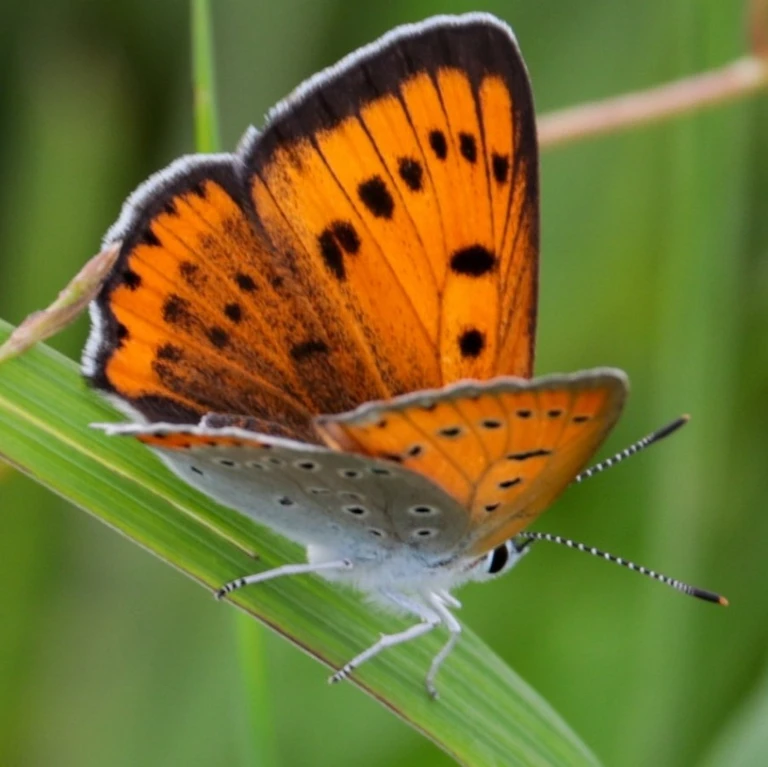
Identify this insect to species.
Lycaena dispar
